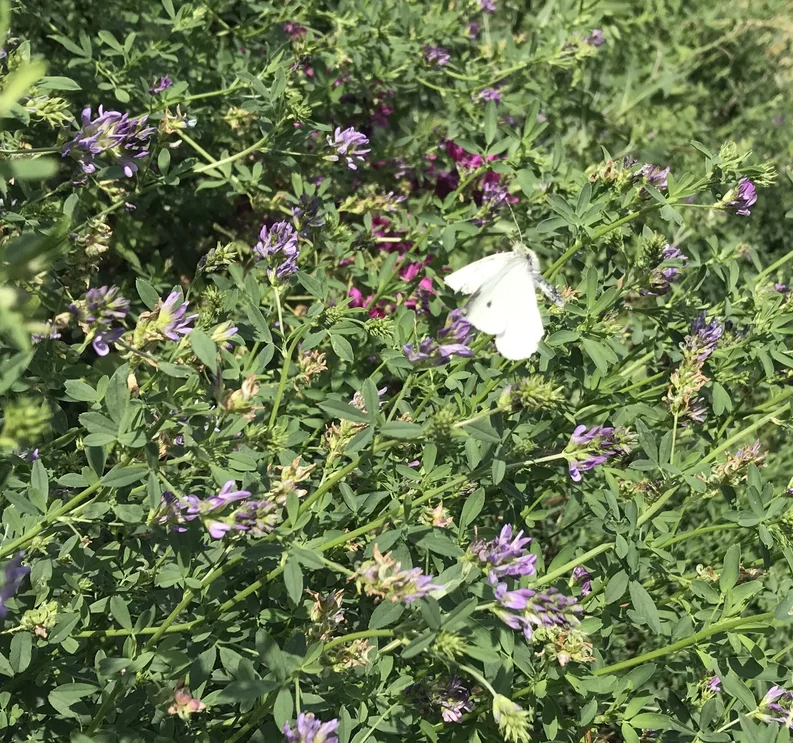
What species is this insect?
Pieris rapae
